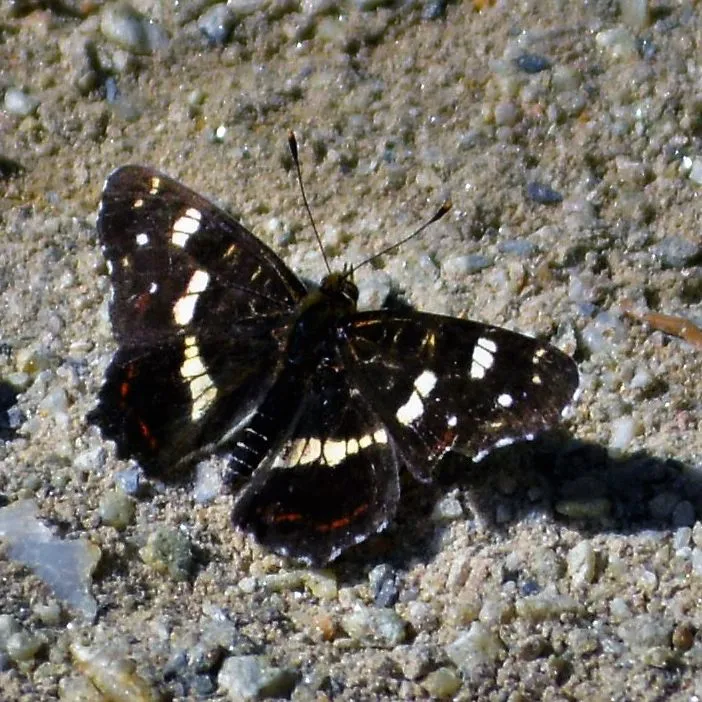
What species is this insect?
Araschnia levana
